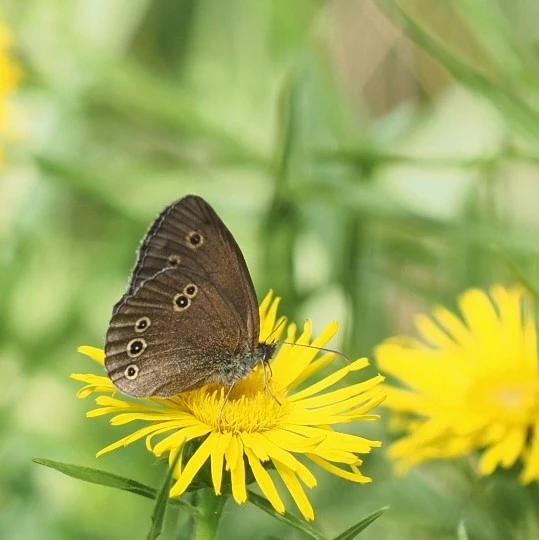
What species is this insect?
Aphantopus hyperantus
